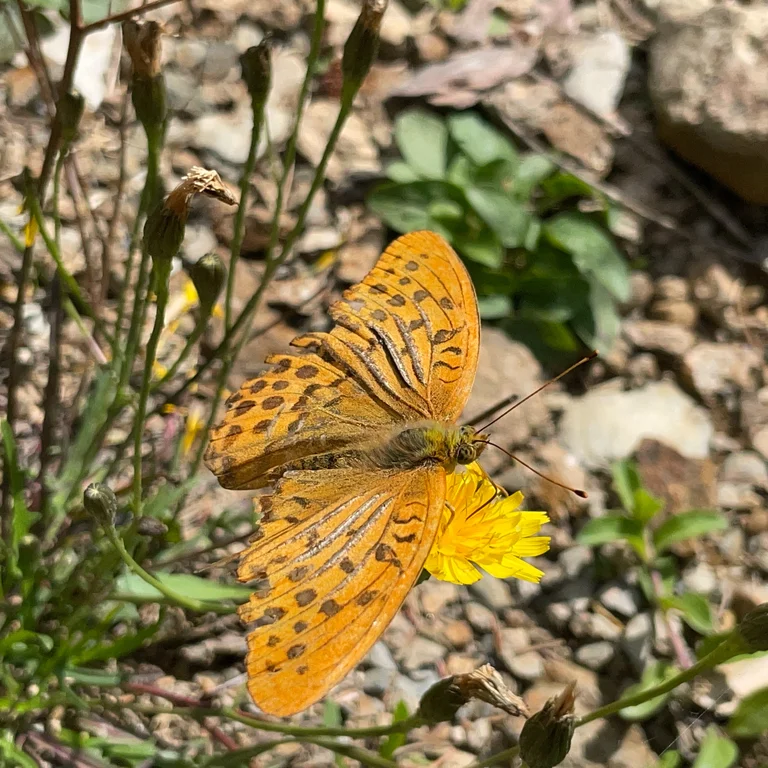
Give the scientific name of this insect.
Argynnis paphia
